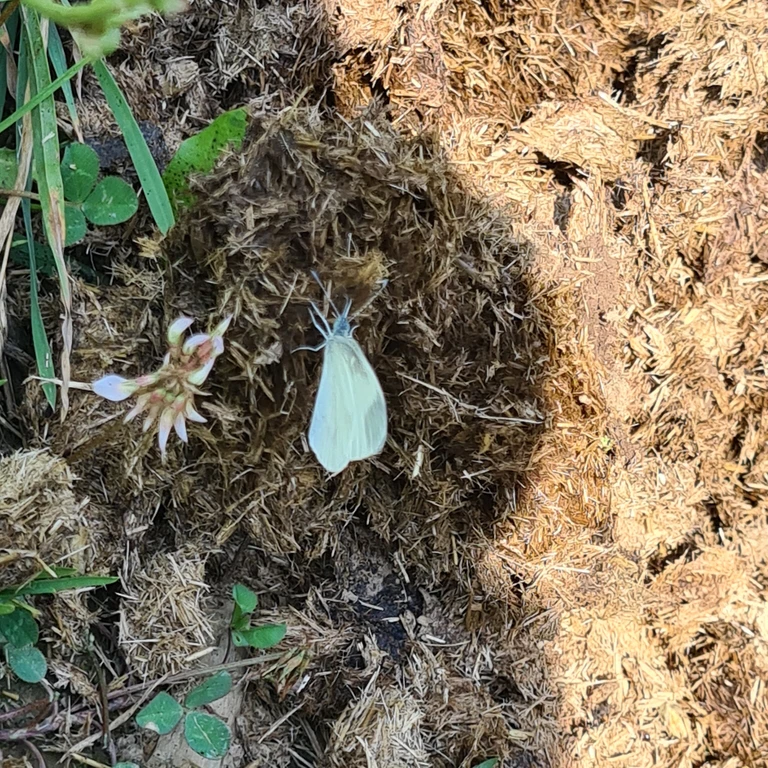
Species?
Leptidea sinapis/juvernica
